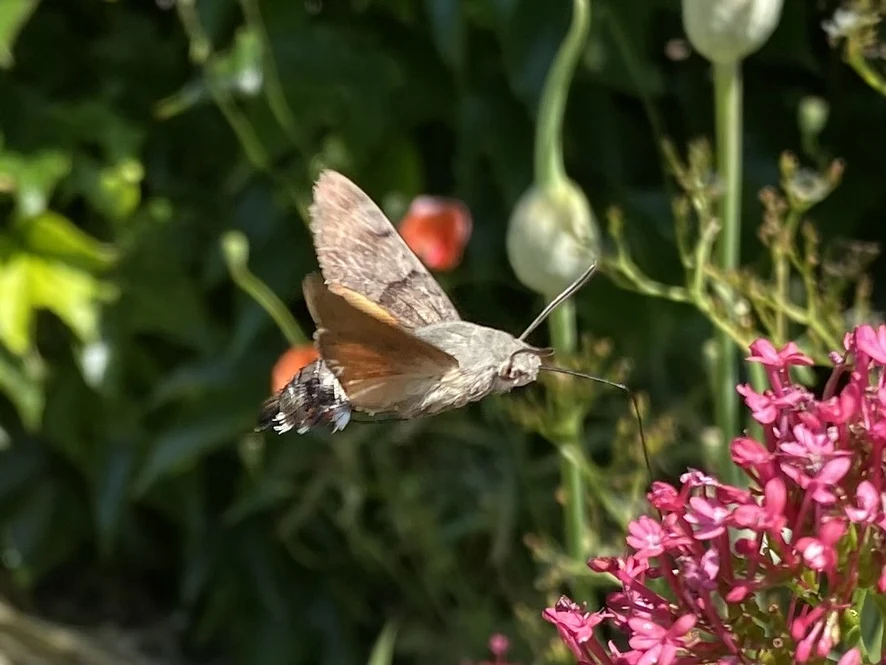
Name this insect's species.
Macroglossum stellatarum
